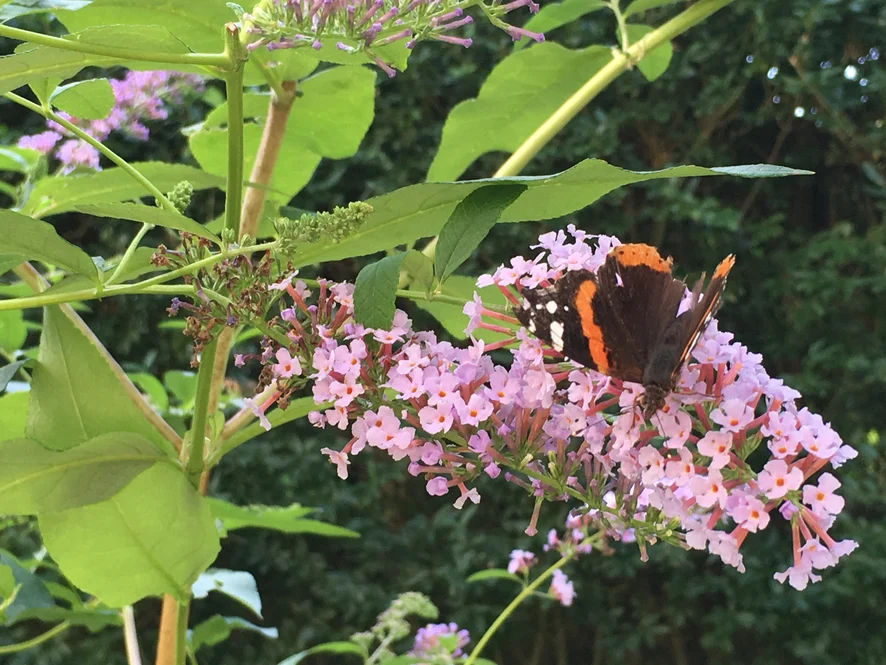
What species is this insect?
Vanessa atalanta
